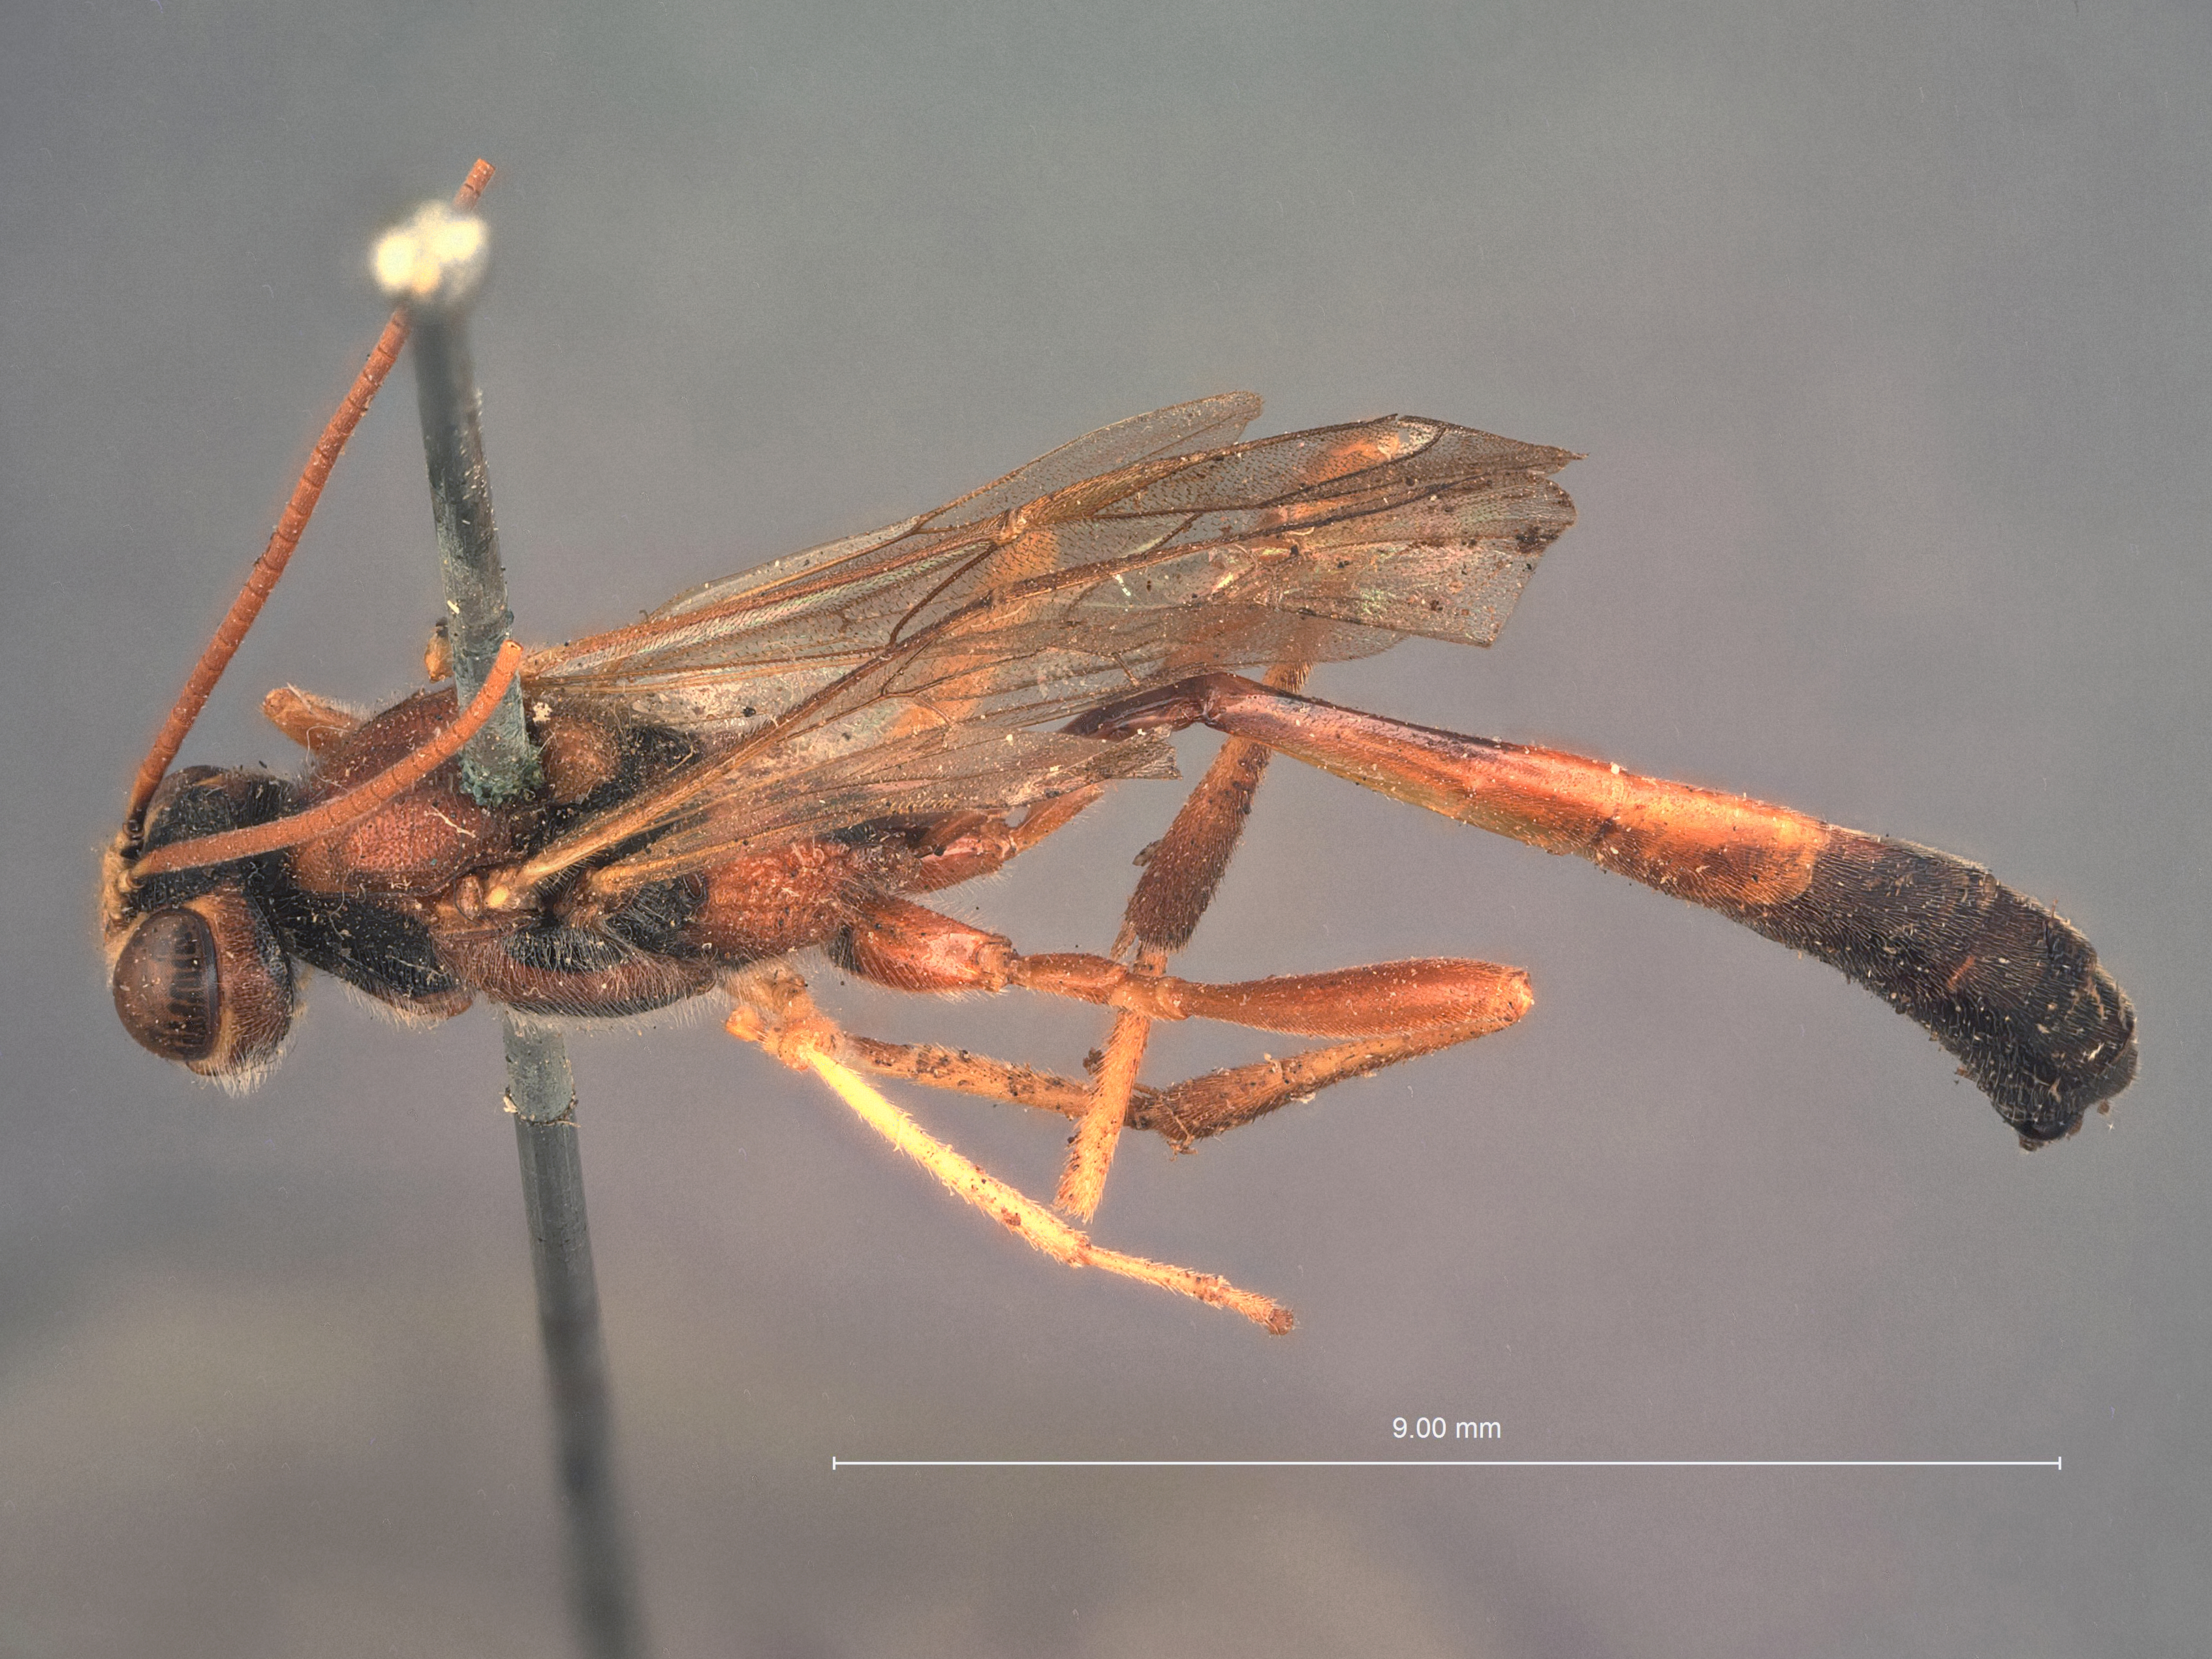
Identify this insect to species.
Anomalon xanthopsis
